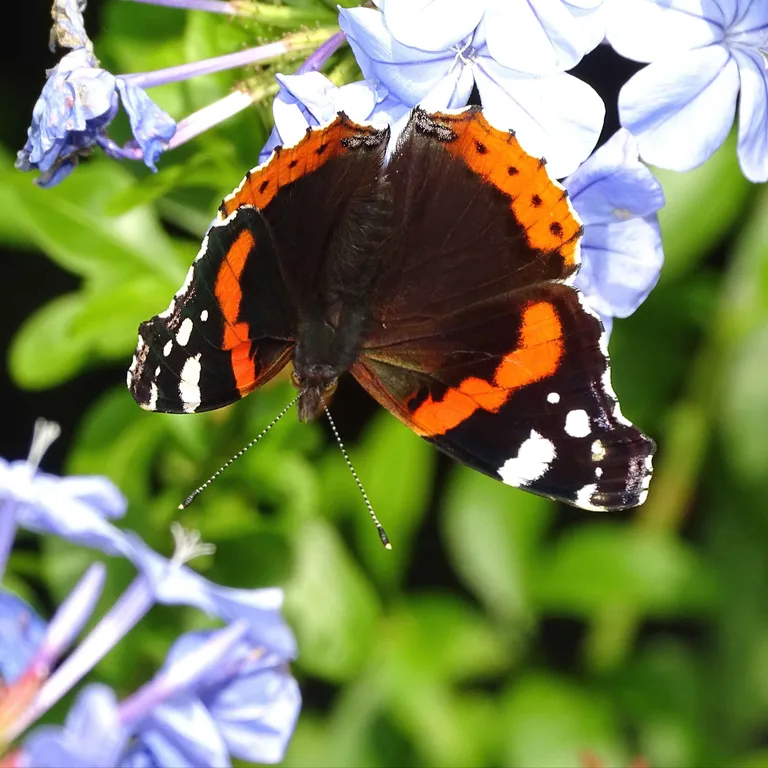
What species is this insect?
Vanessa atalanta
